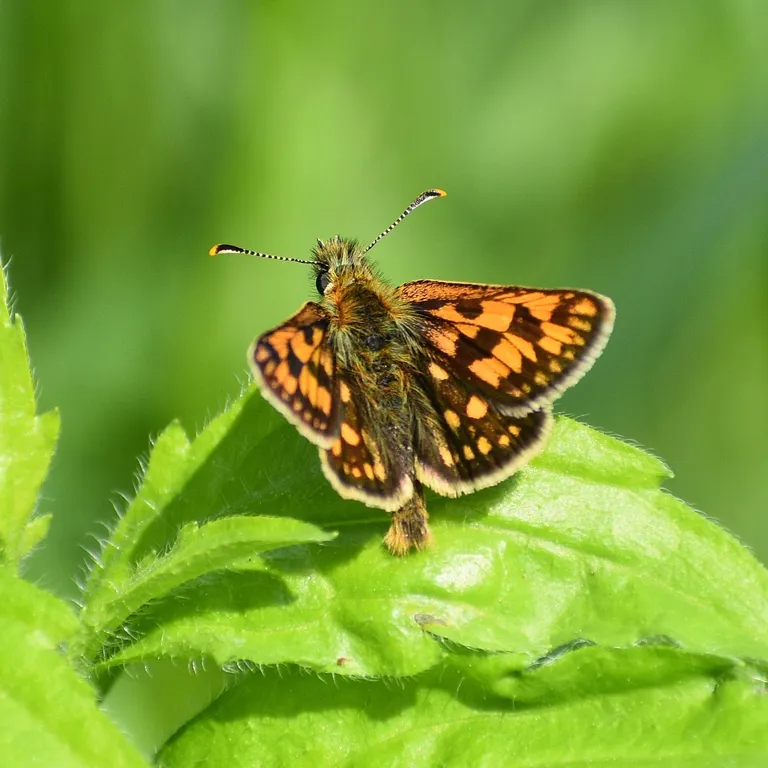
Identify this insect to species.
Carterocephalus palaemon
